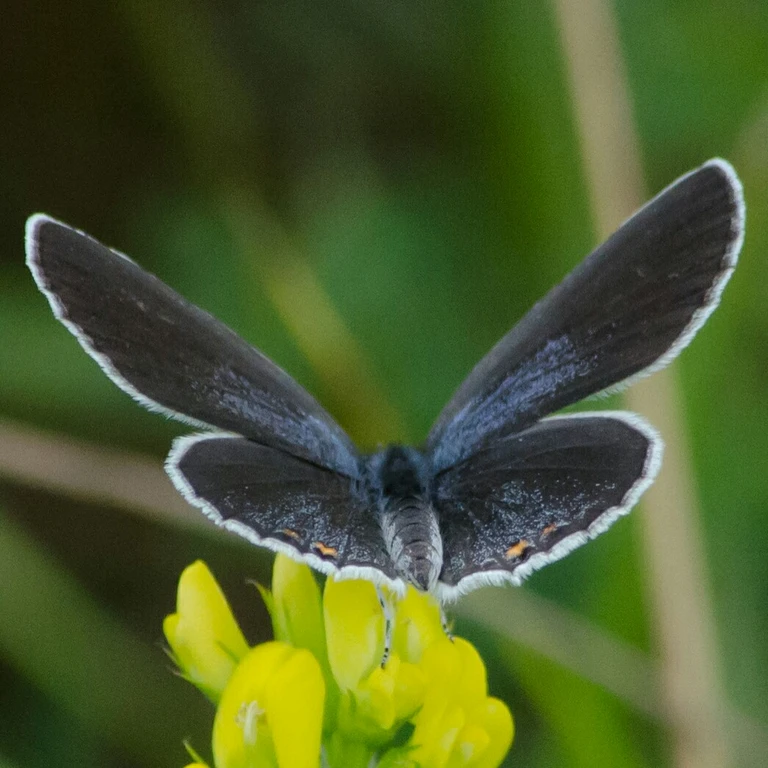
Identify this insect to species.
Cupido argiades (also Elkalyce argiades)
